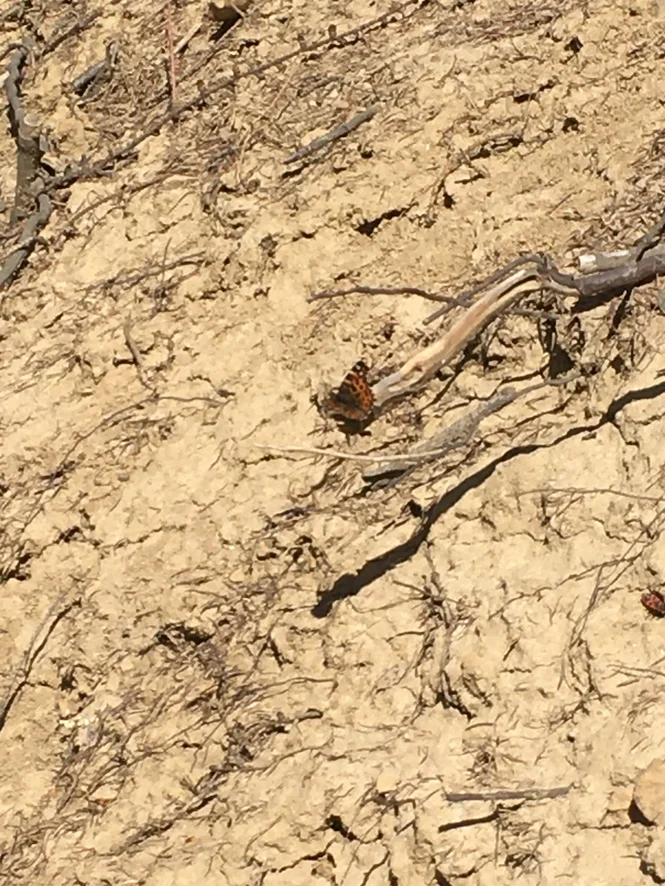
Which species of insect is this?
Araschnia levana
